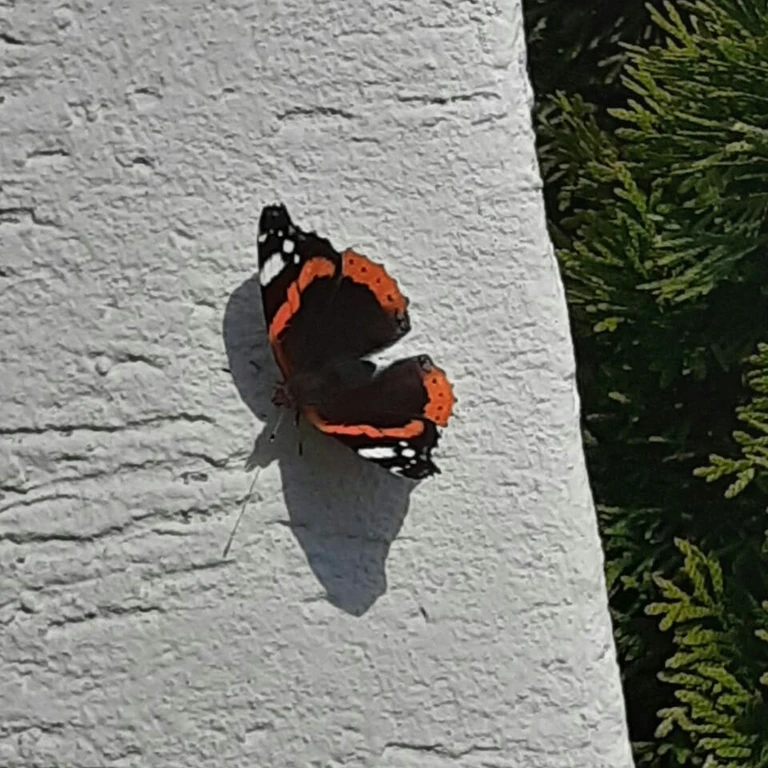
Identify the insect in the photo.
Vanessa atalanta
